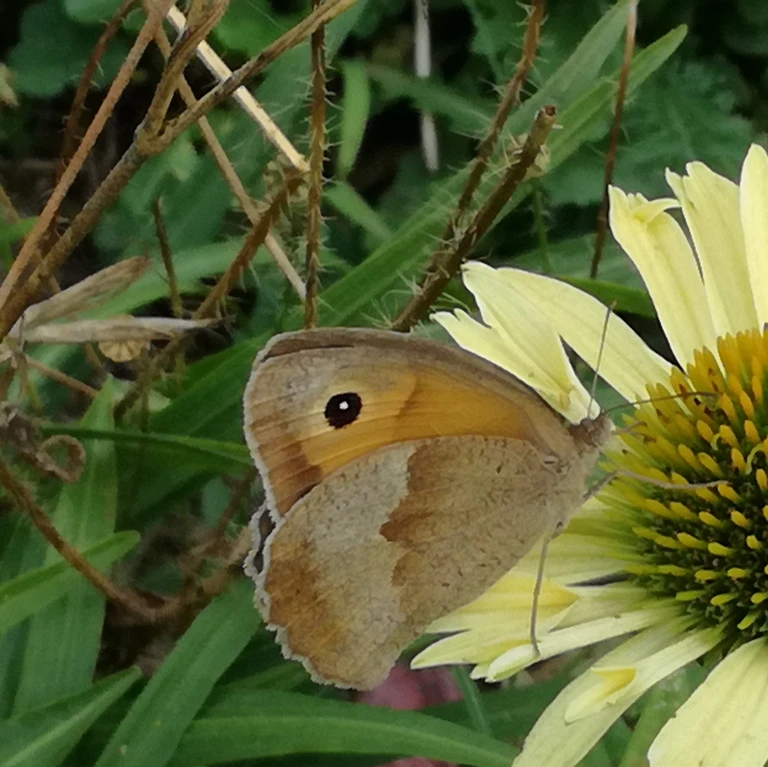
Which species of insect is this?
Maniola jurtina
